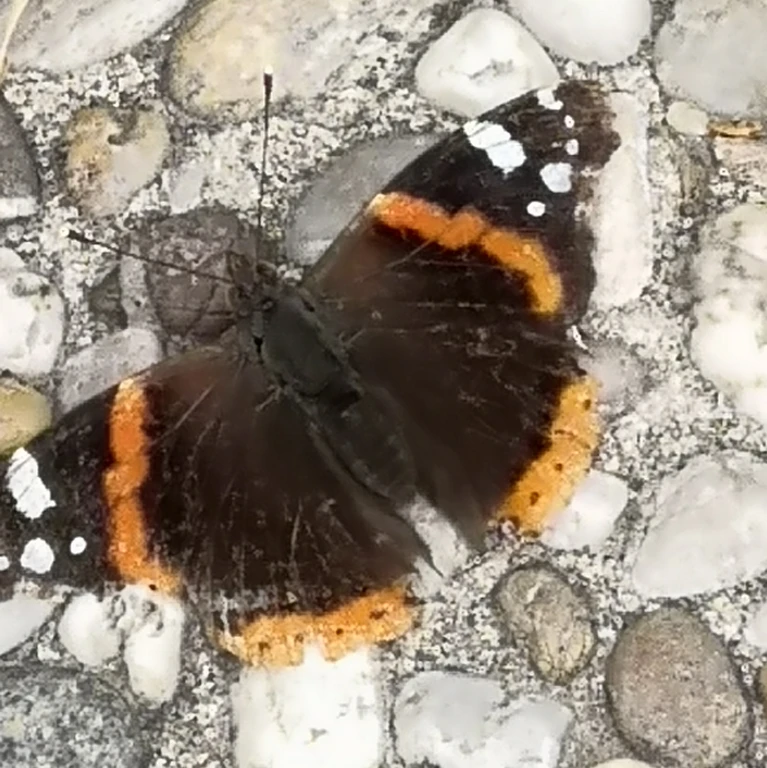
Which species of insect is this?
Vanessa atalanta
